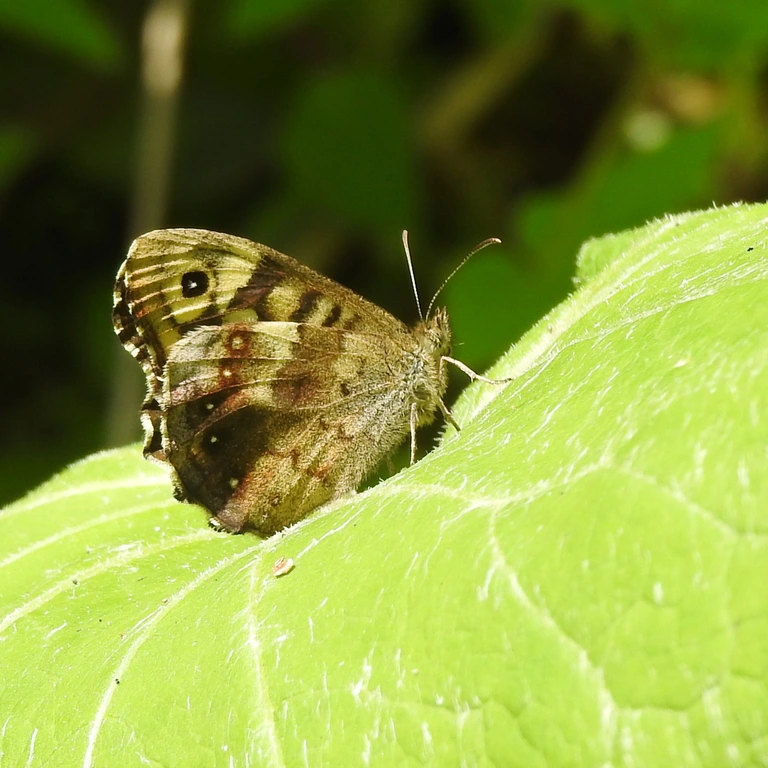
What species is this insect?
Pararge aegeria
